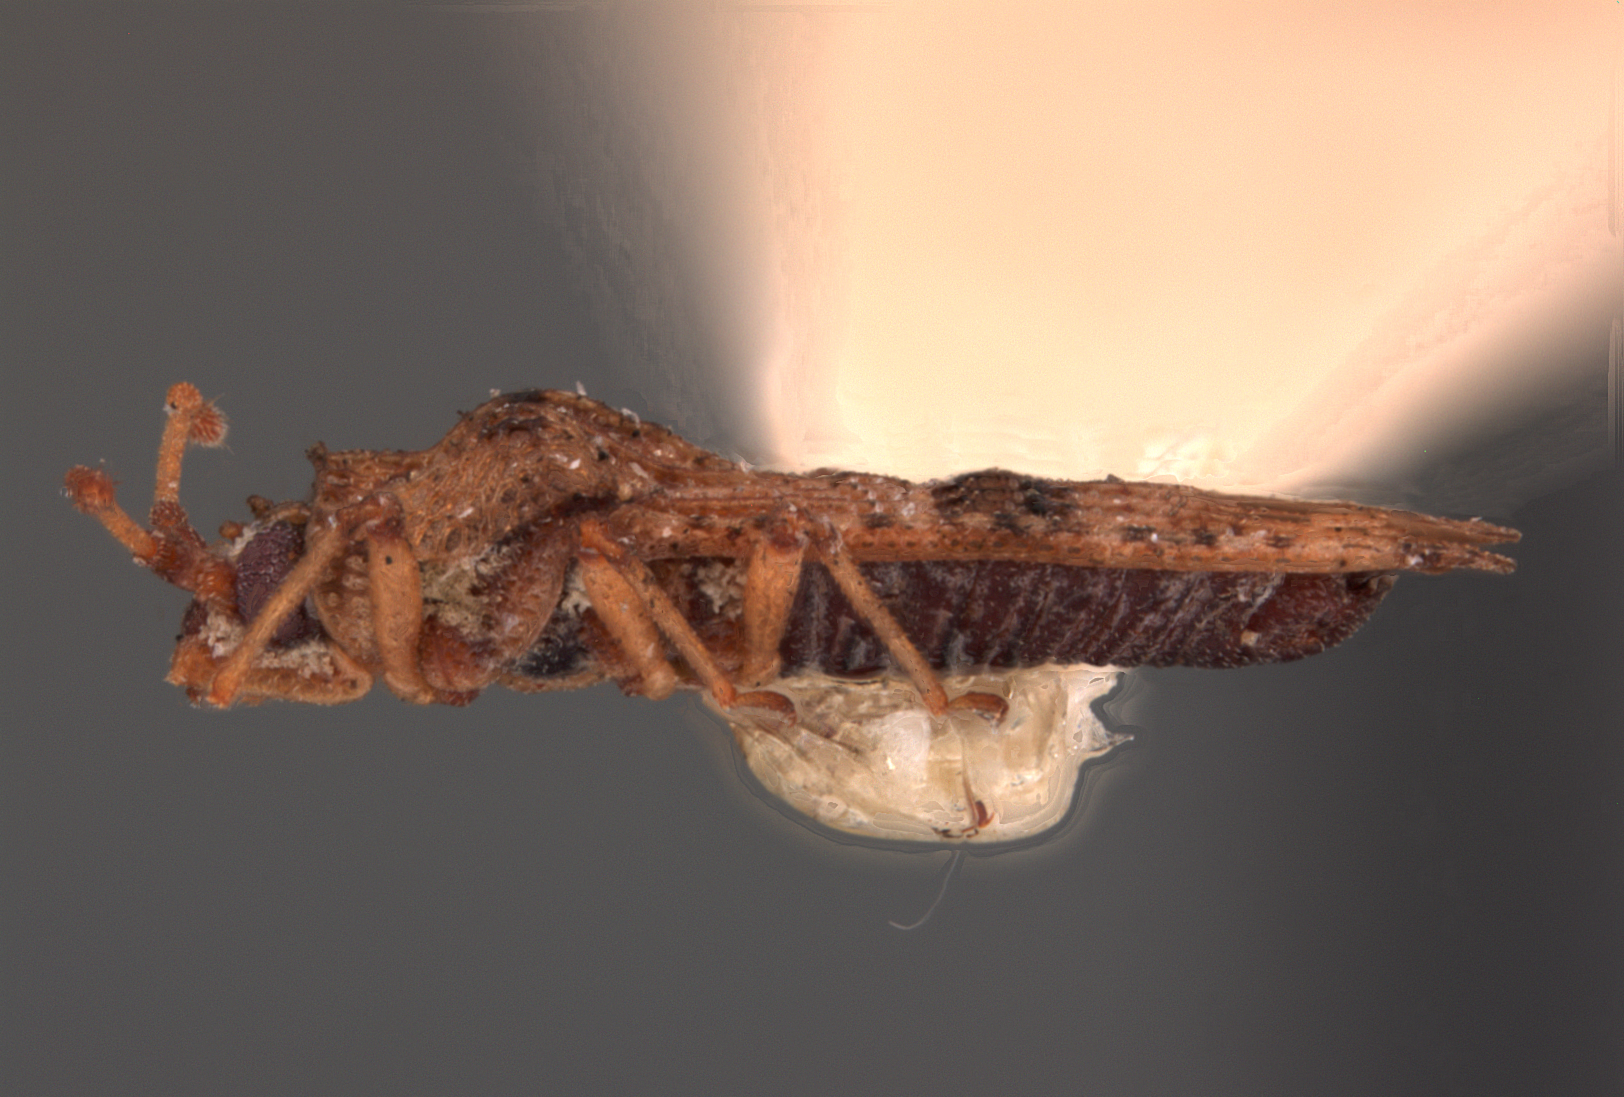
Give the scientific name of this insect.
Trachypeplus chinensis
